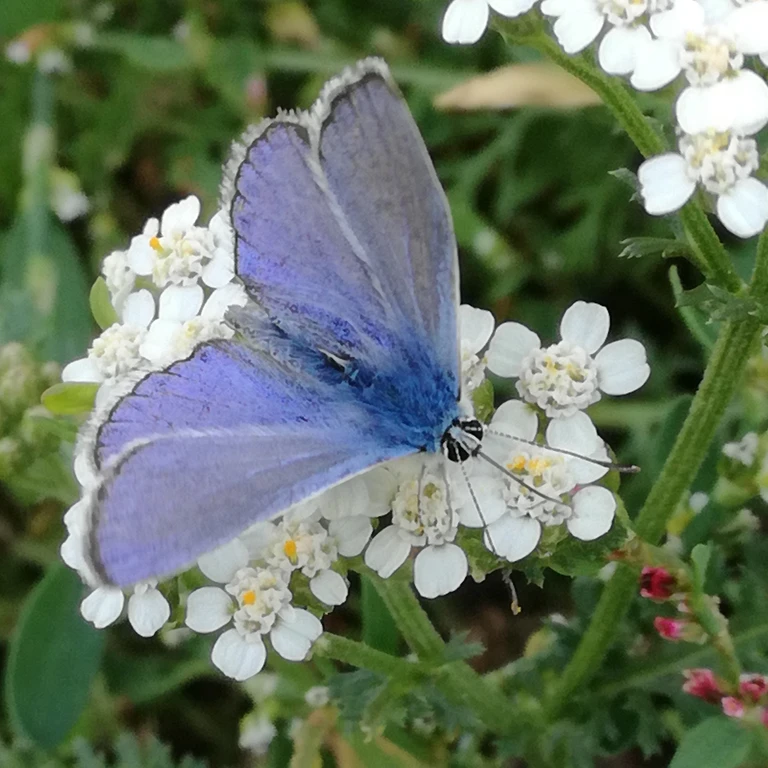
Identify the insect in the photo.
Polyommatus icarus
